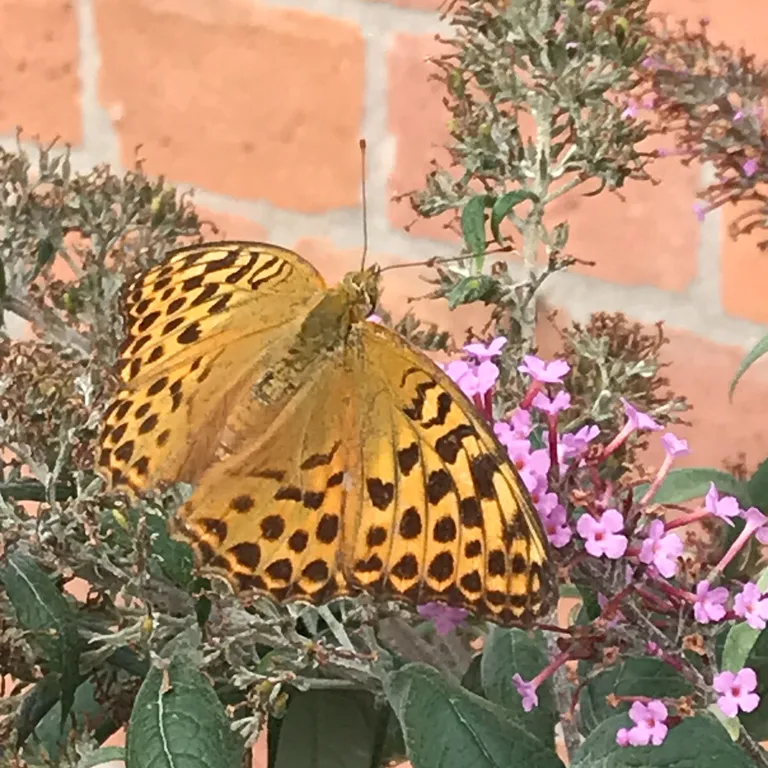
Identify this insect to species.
Argynnis paphia
